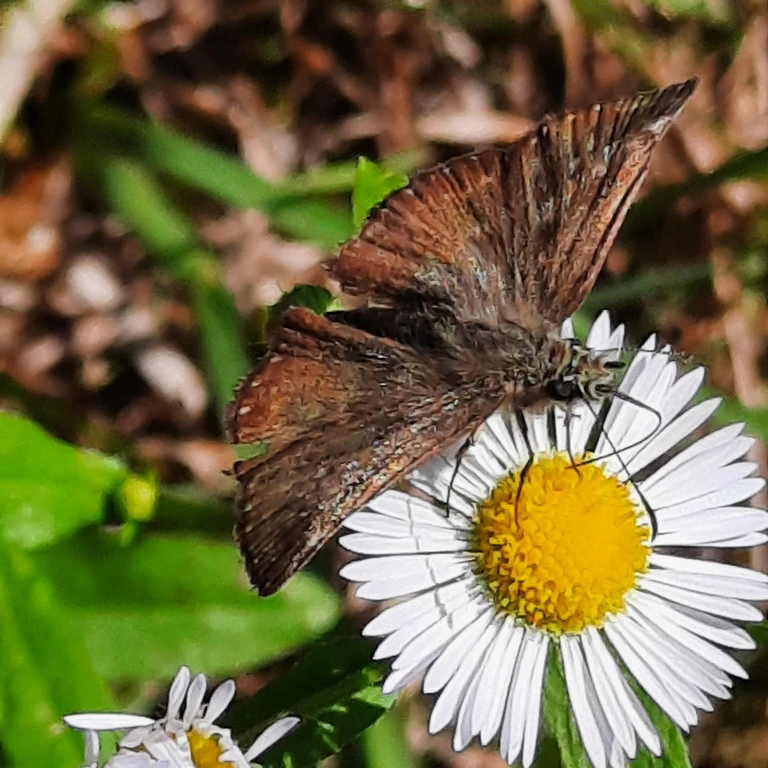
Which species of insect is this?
Erynnis tages
